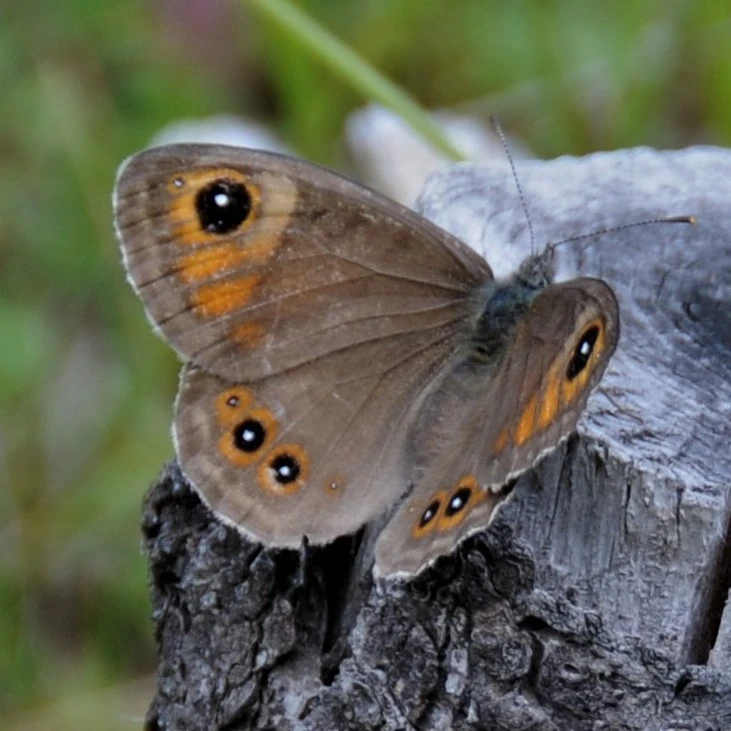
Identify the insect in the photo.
Lasiommata maera (also Pararge maera)
